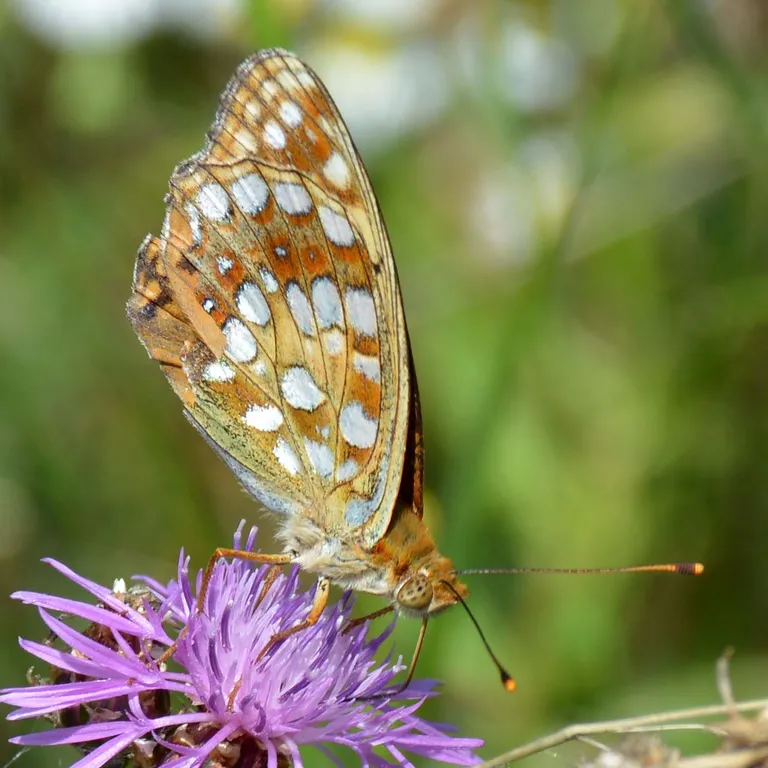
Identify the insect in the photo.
Fabriciana adippe
